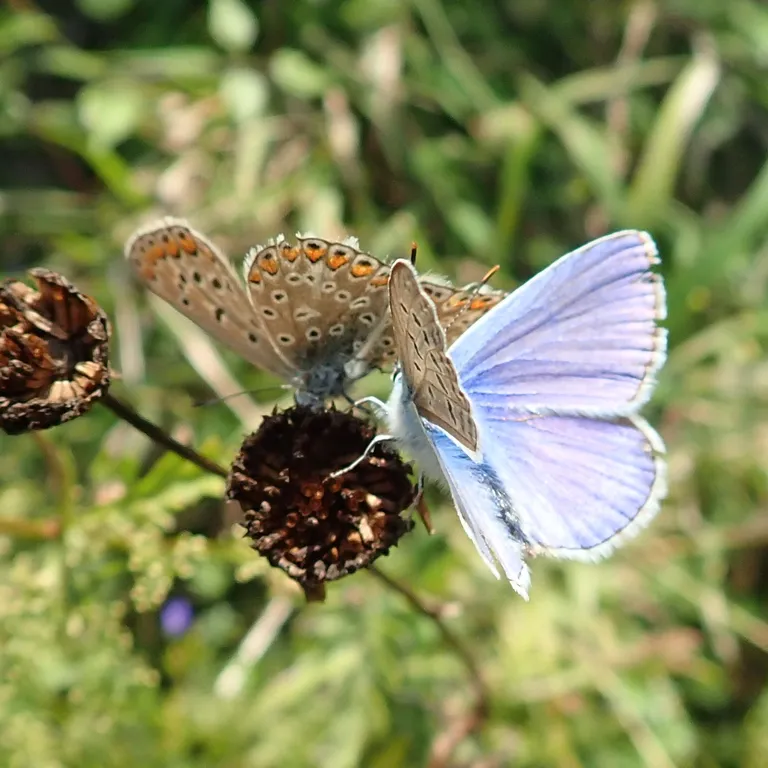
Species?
Polyommatus icarus
